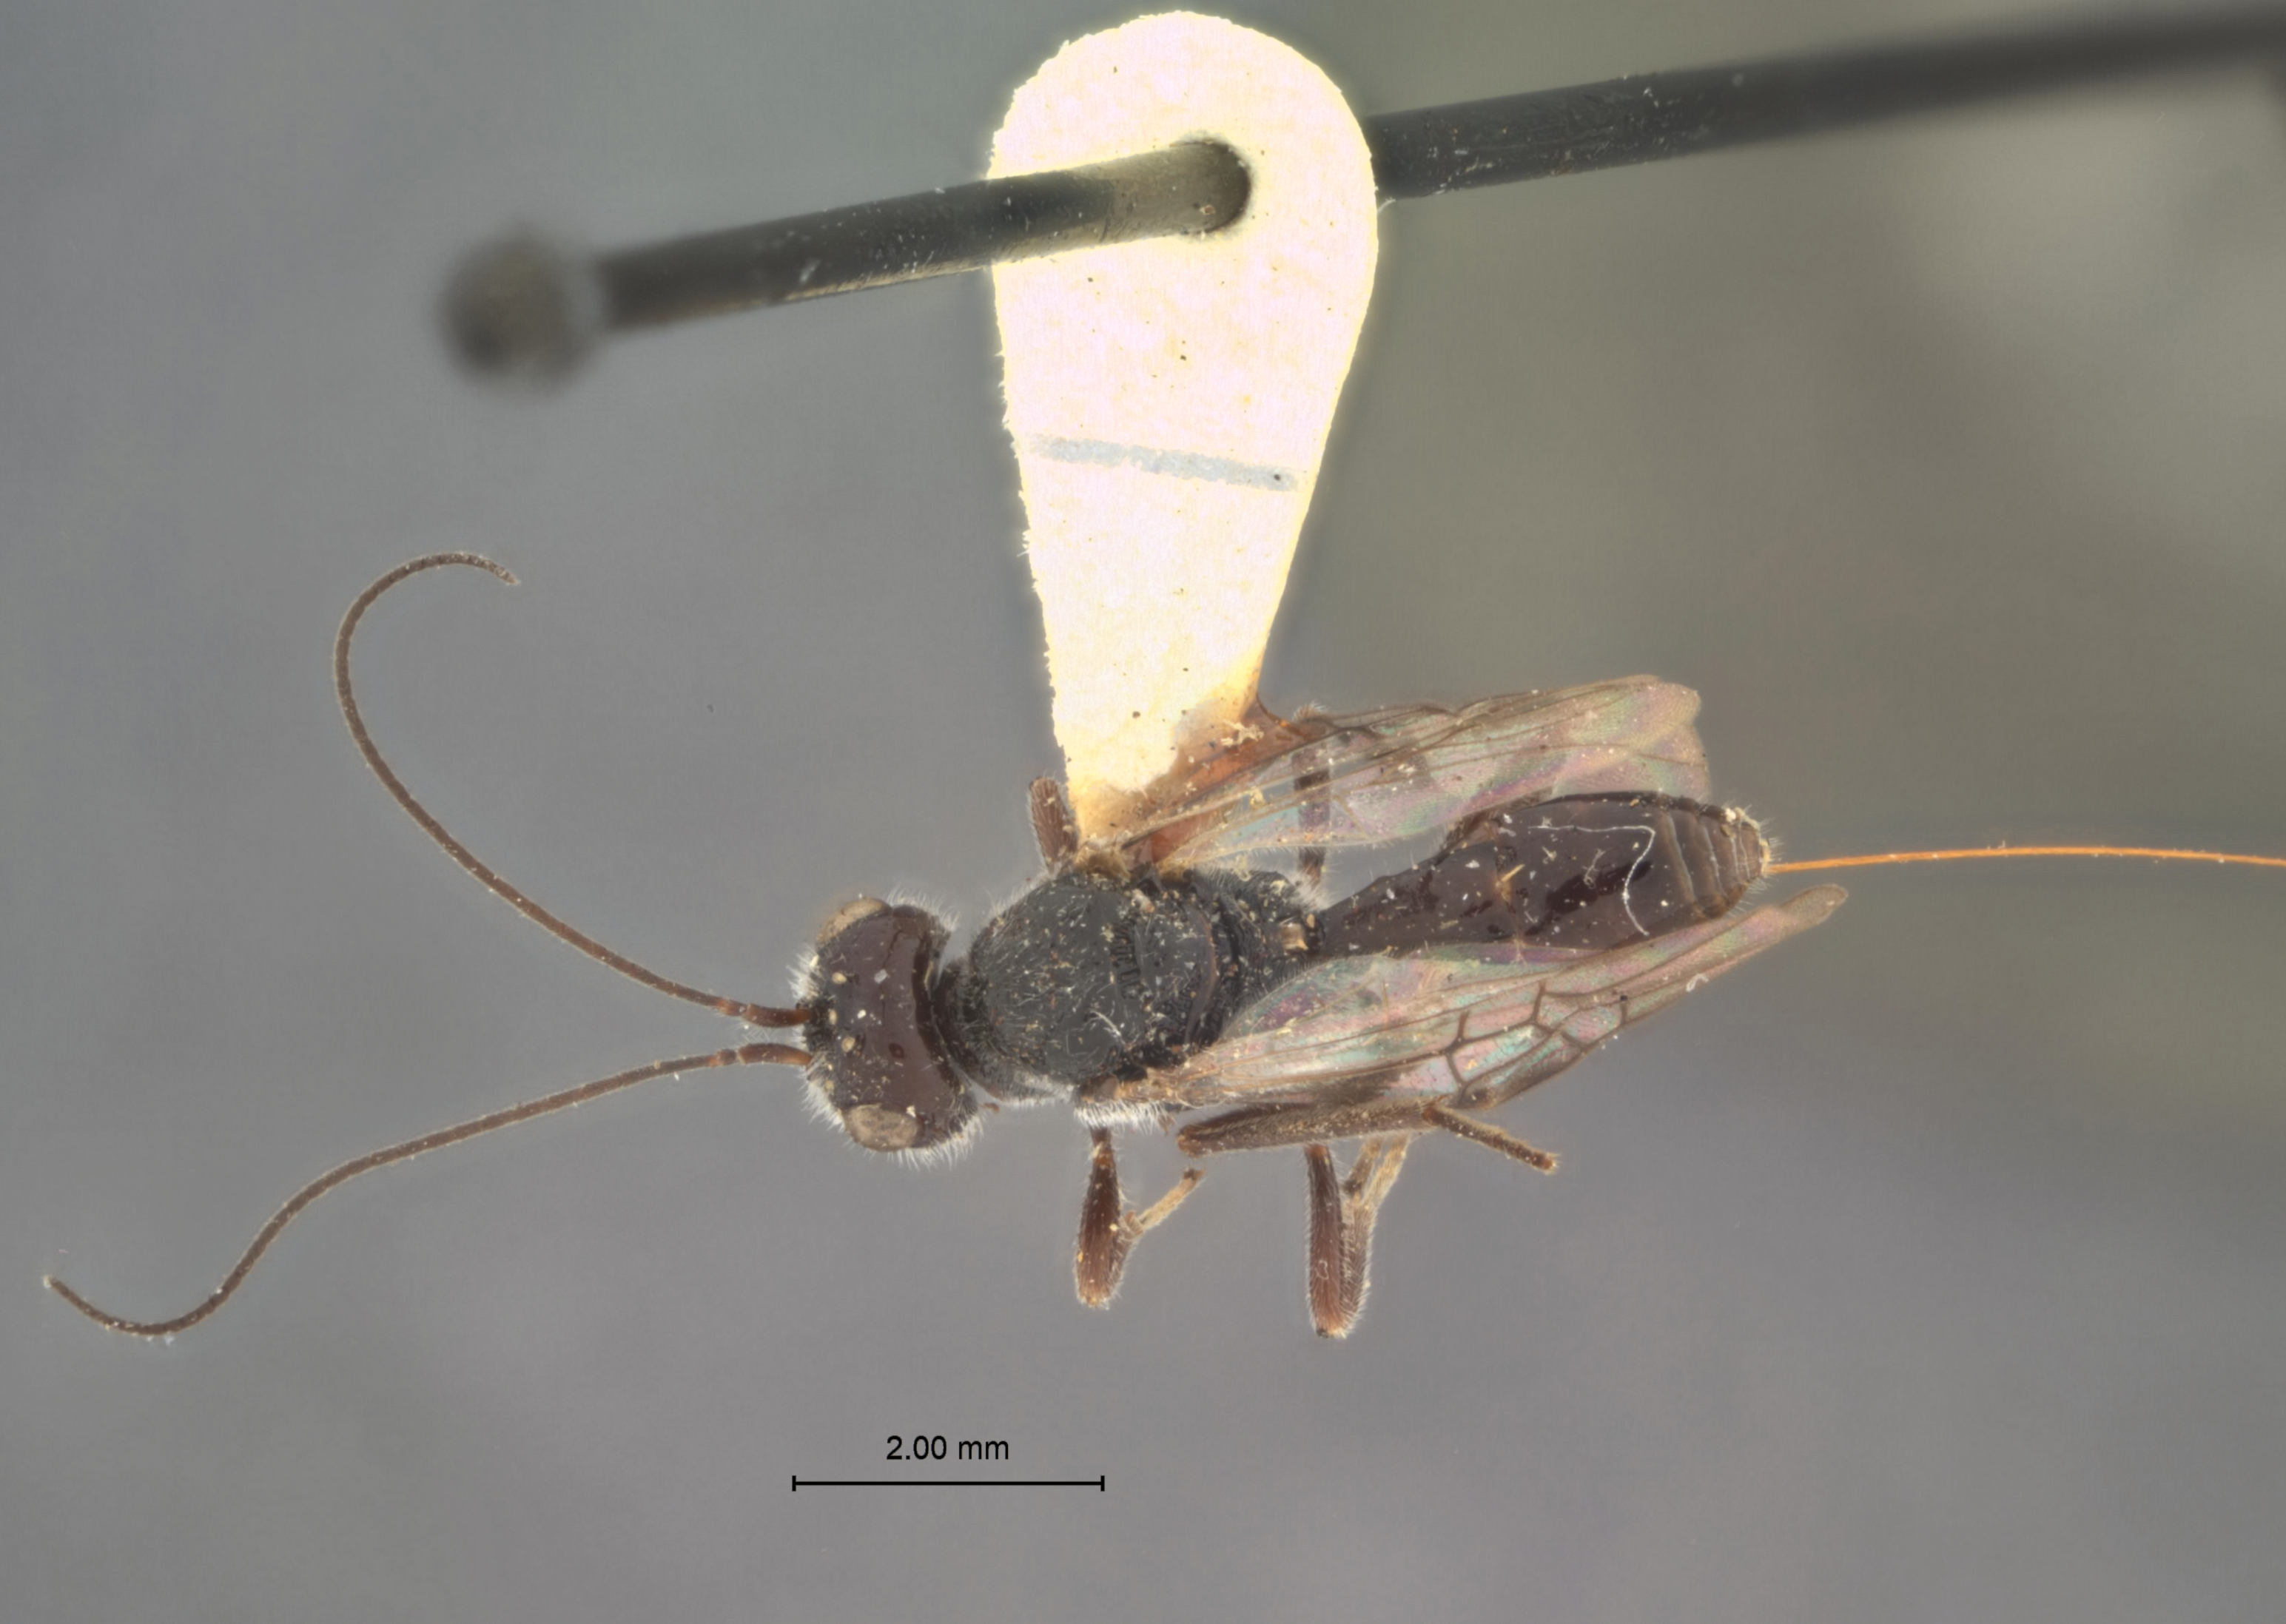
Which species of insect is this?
Capitonius nigrisoma
